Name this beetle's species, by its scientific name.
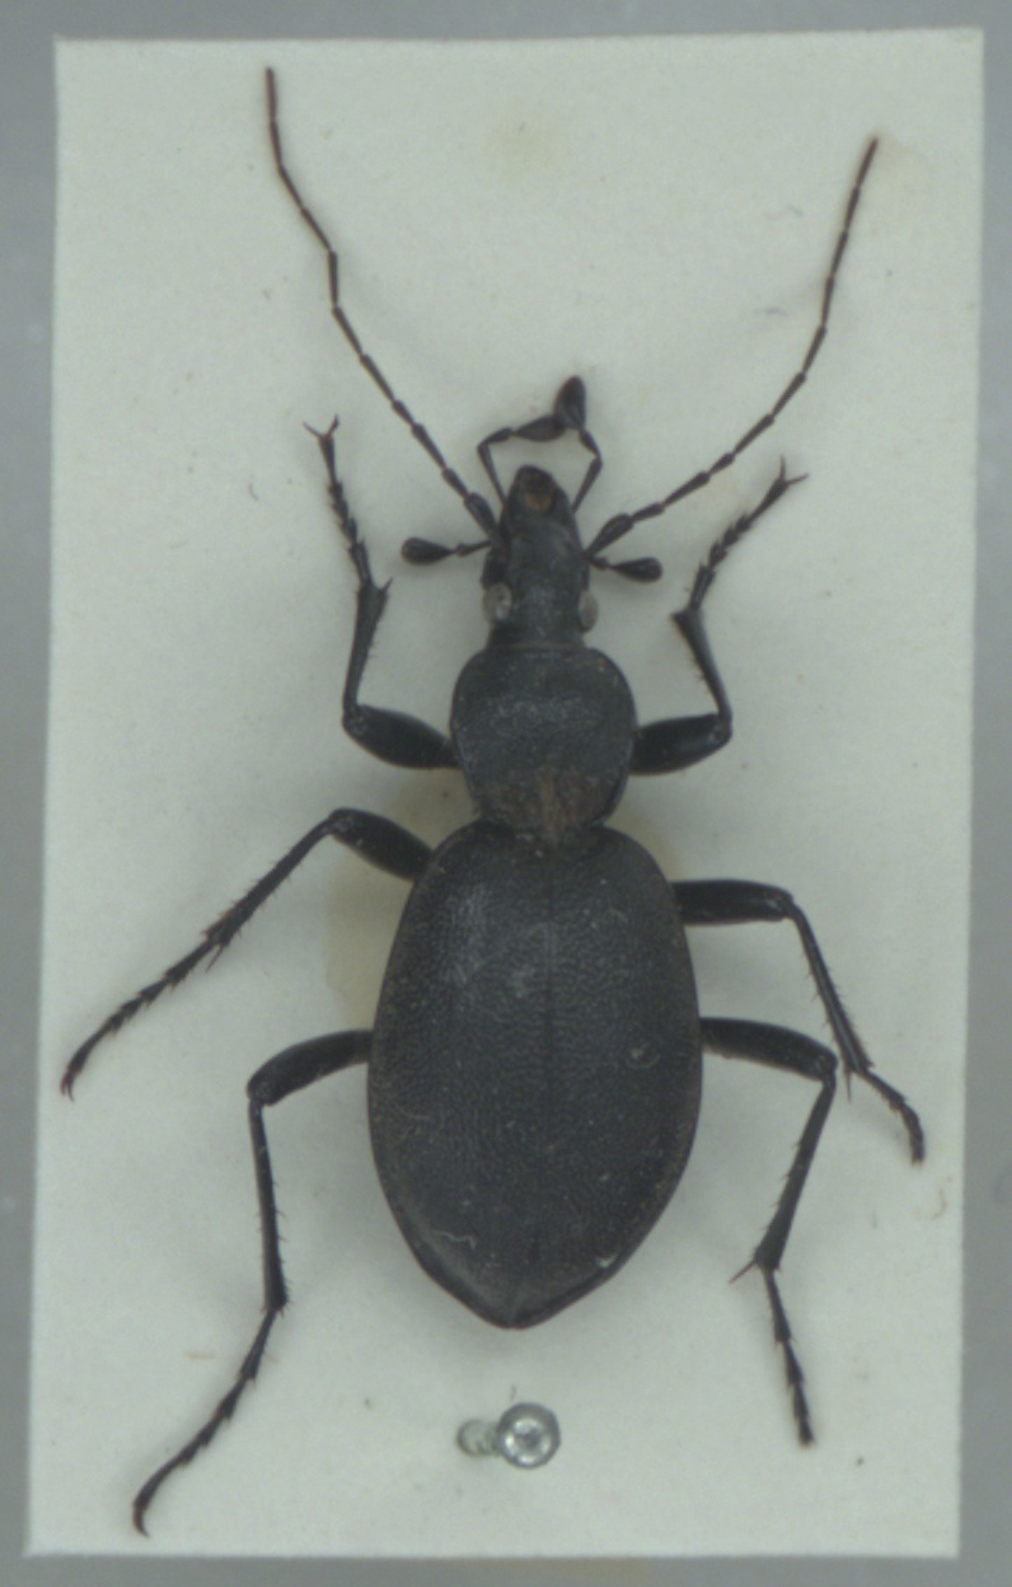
Cychrus caraboides
